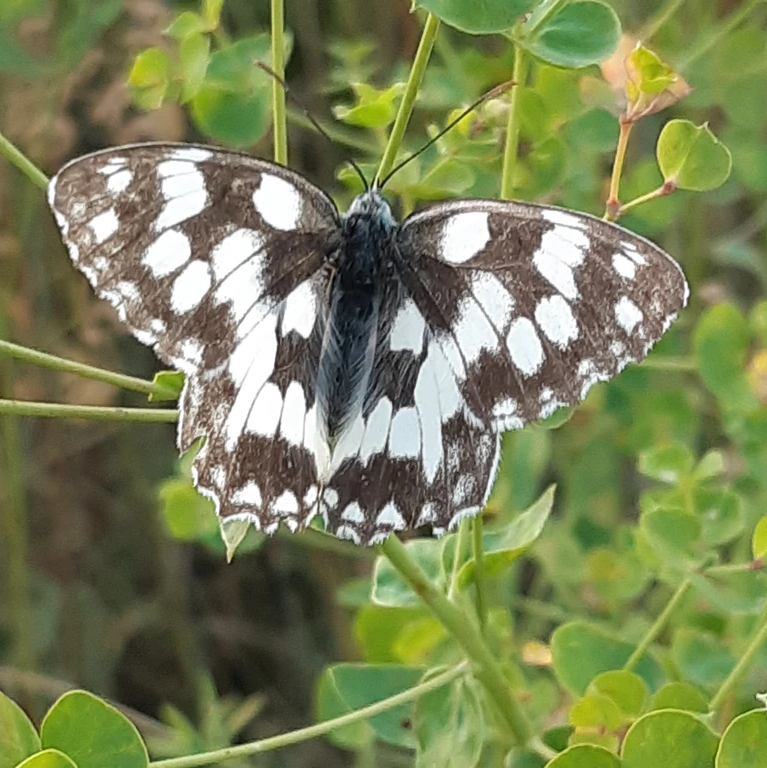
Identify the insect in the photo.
Melanargia galathea
